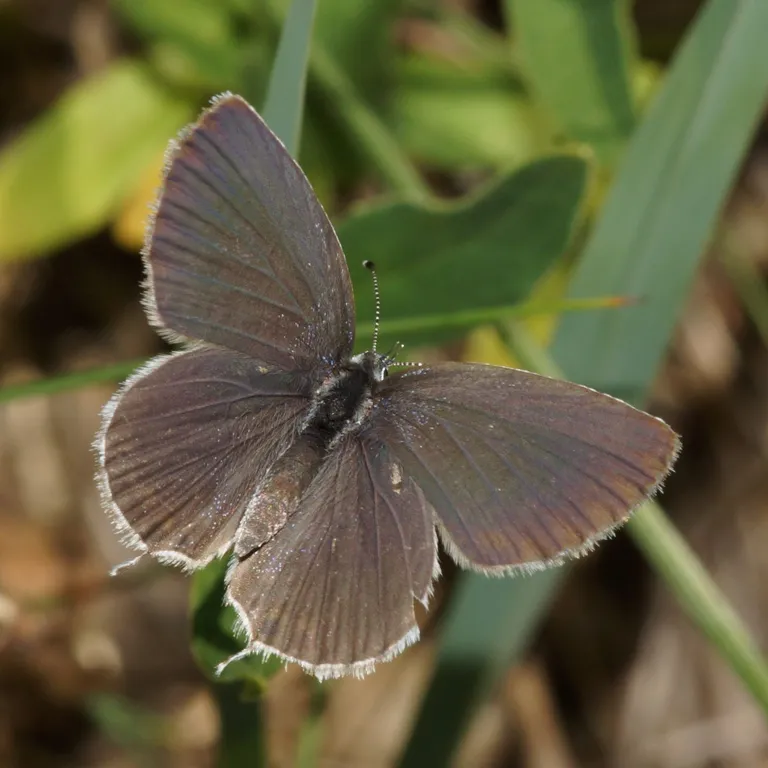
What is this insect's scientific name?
Cupido argiades (also Elkalyce argiades)
